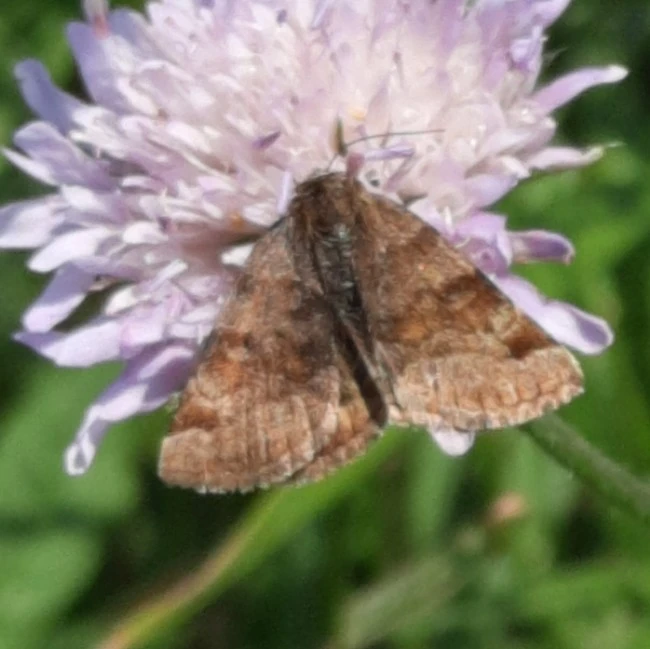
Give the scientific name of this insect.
Euclidia glyphica
